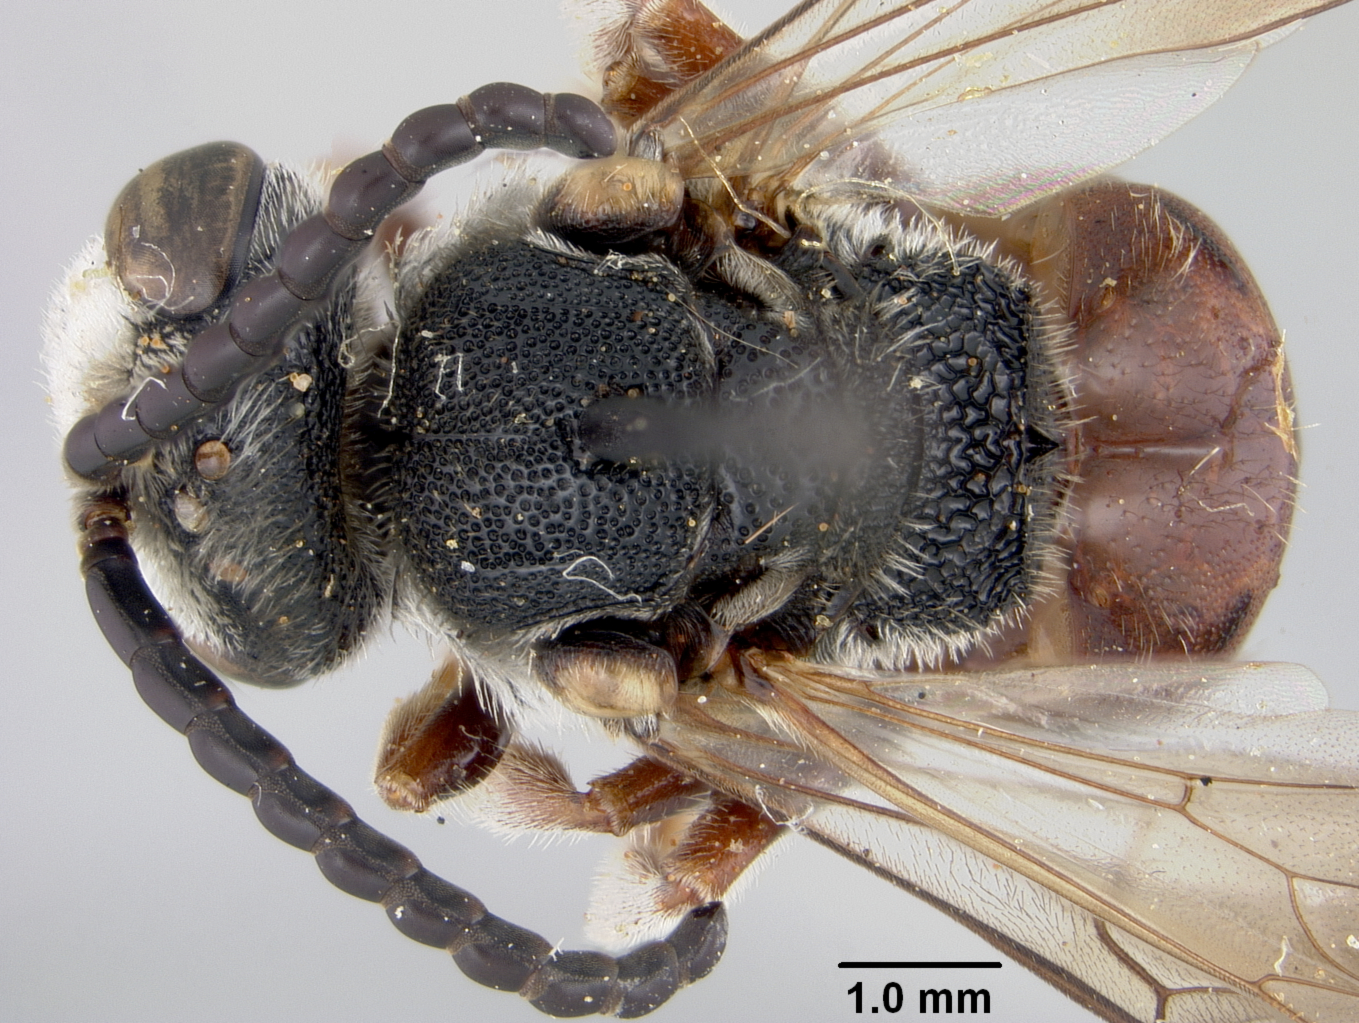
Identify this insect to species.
Sphecodes atrescens
